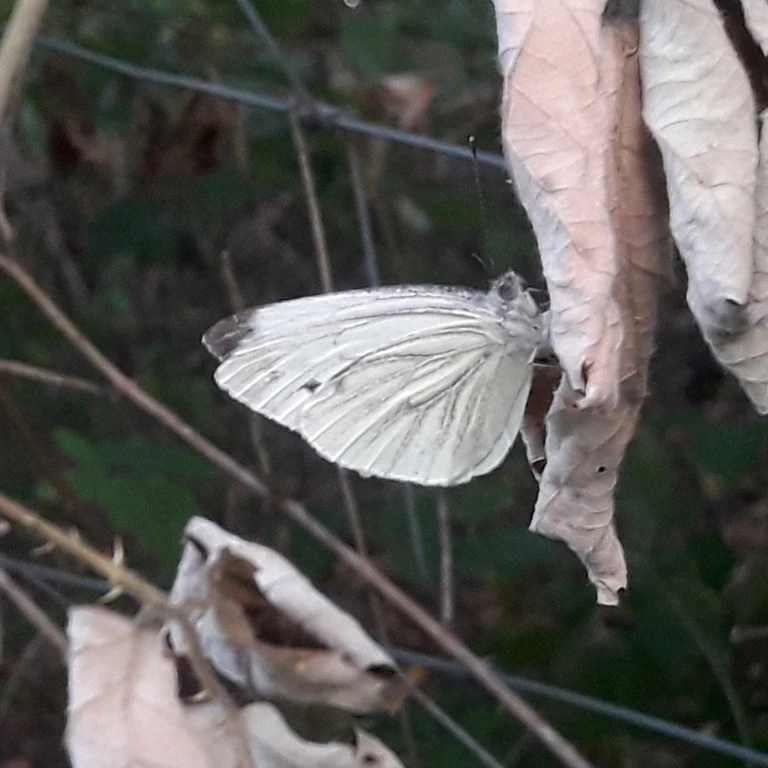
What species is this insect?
Pieris napi
